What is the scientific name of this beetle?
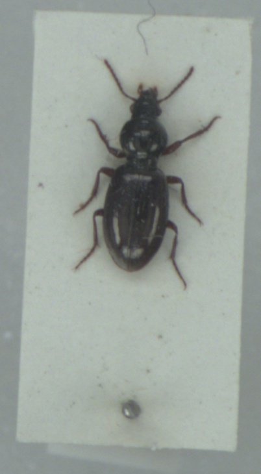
Miscodera arctica
